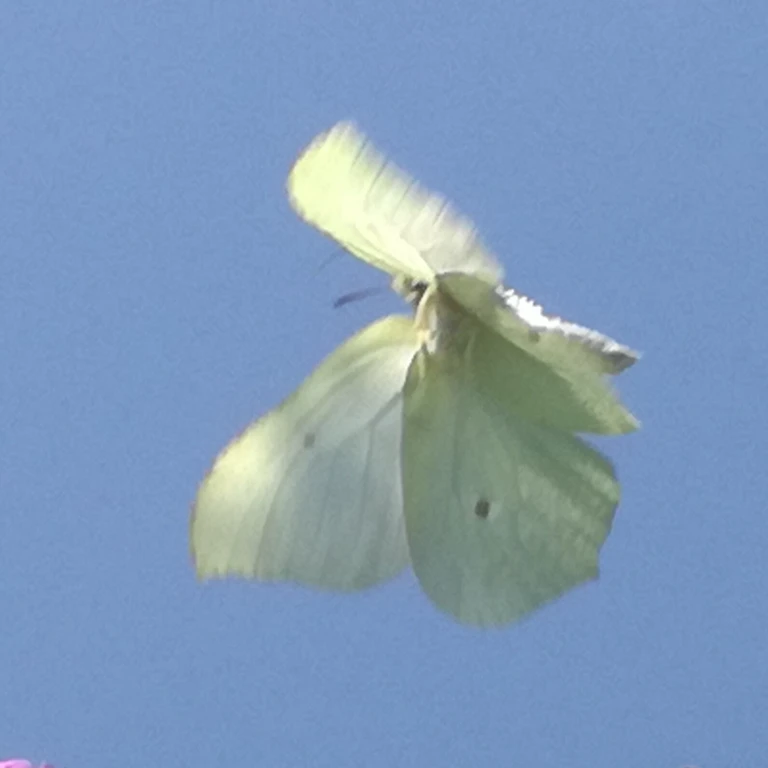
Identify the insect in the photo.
Gonepteryx rhamni
